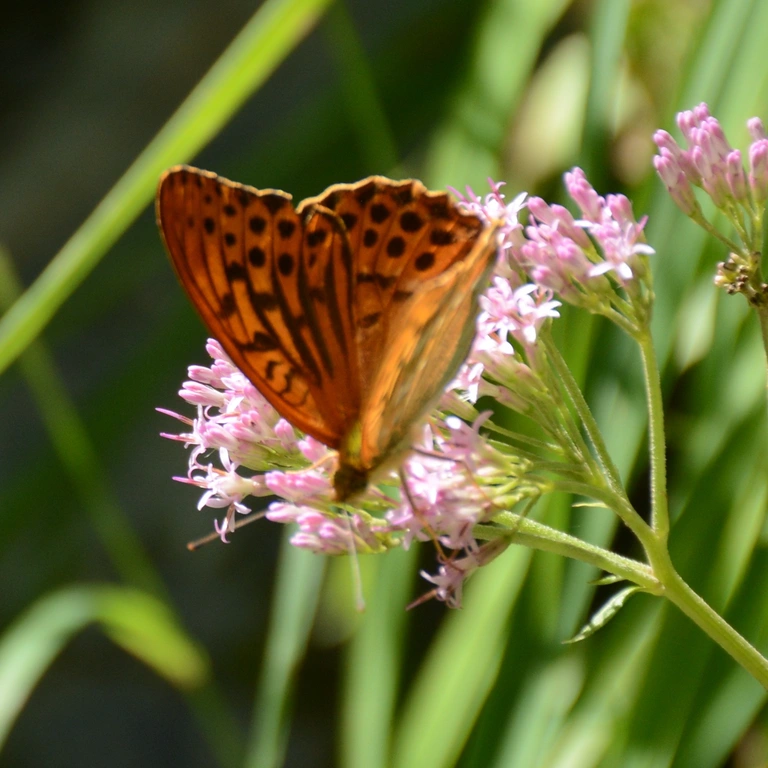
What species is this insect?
Argynnis paphia
